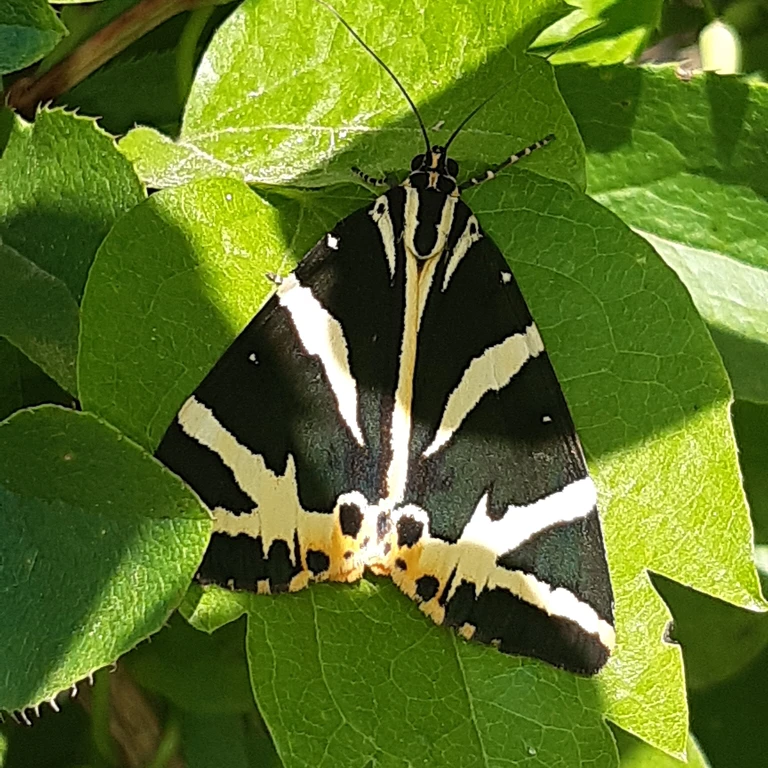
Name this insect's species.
Euplagia quadripunctaria
